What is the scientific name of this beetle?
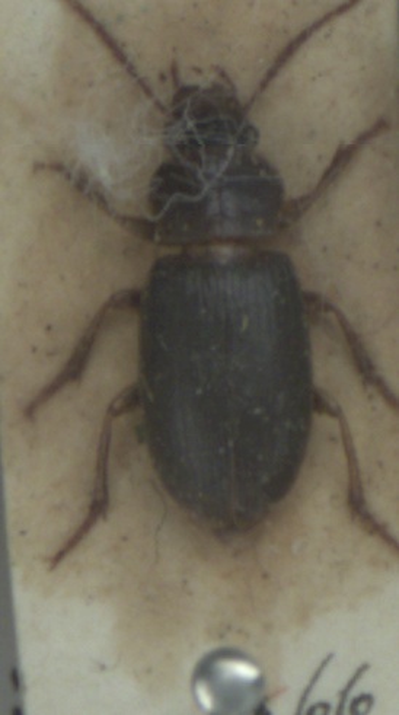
Ophonus rufibarbis
